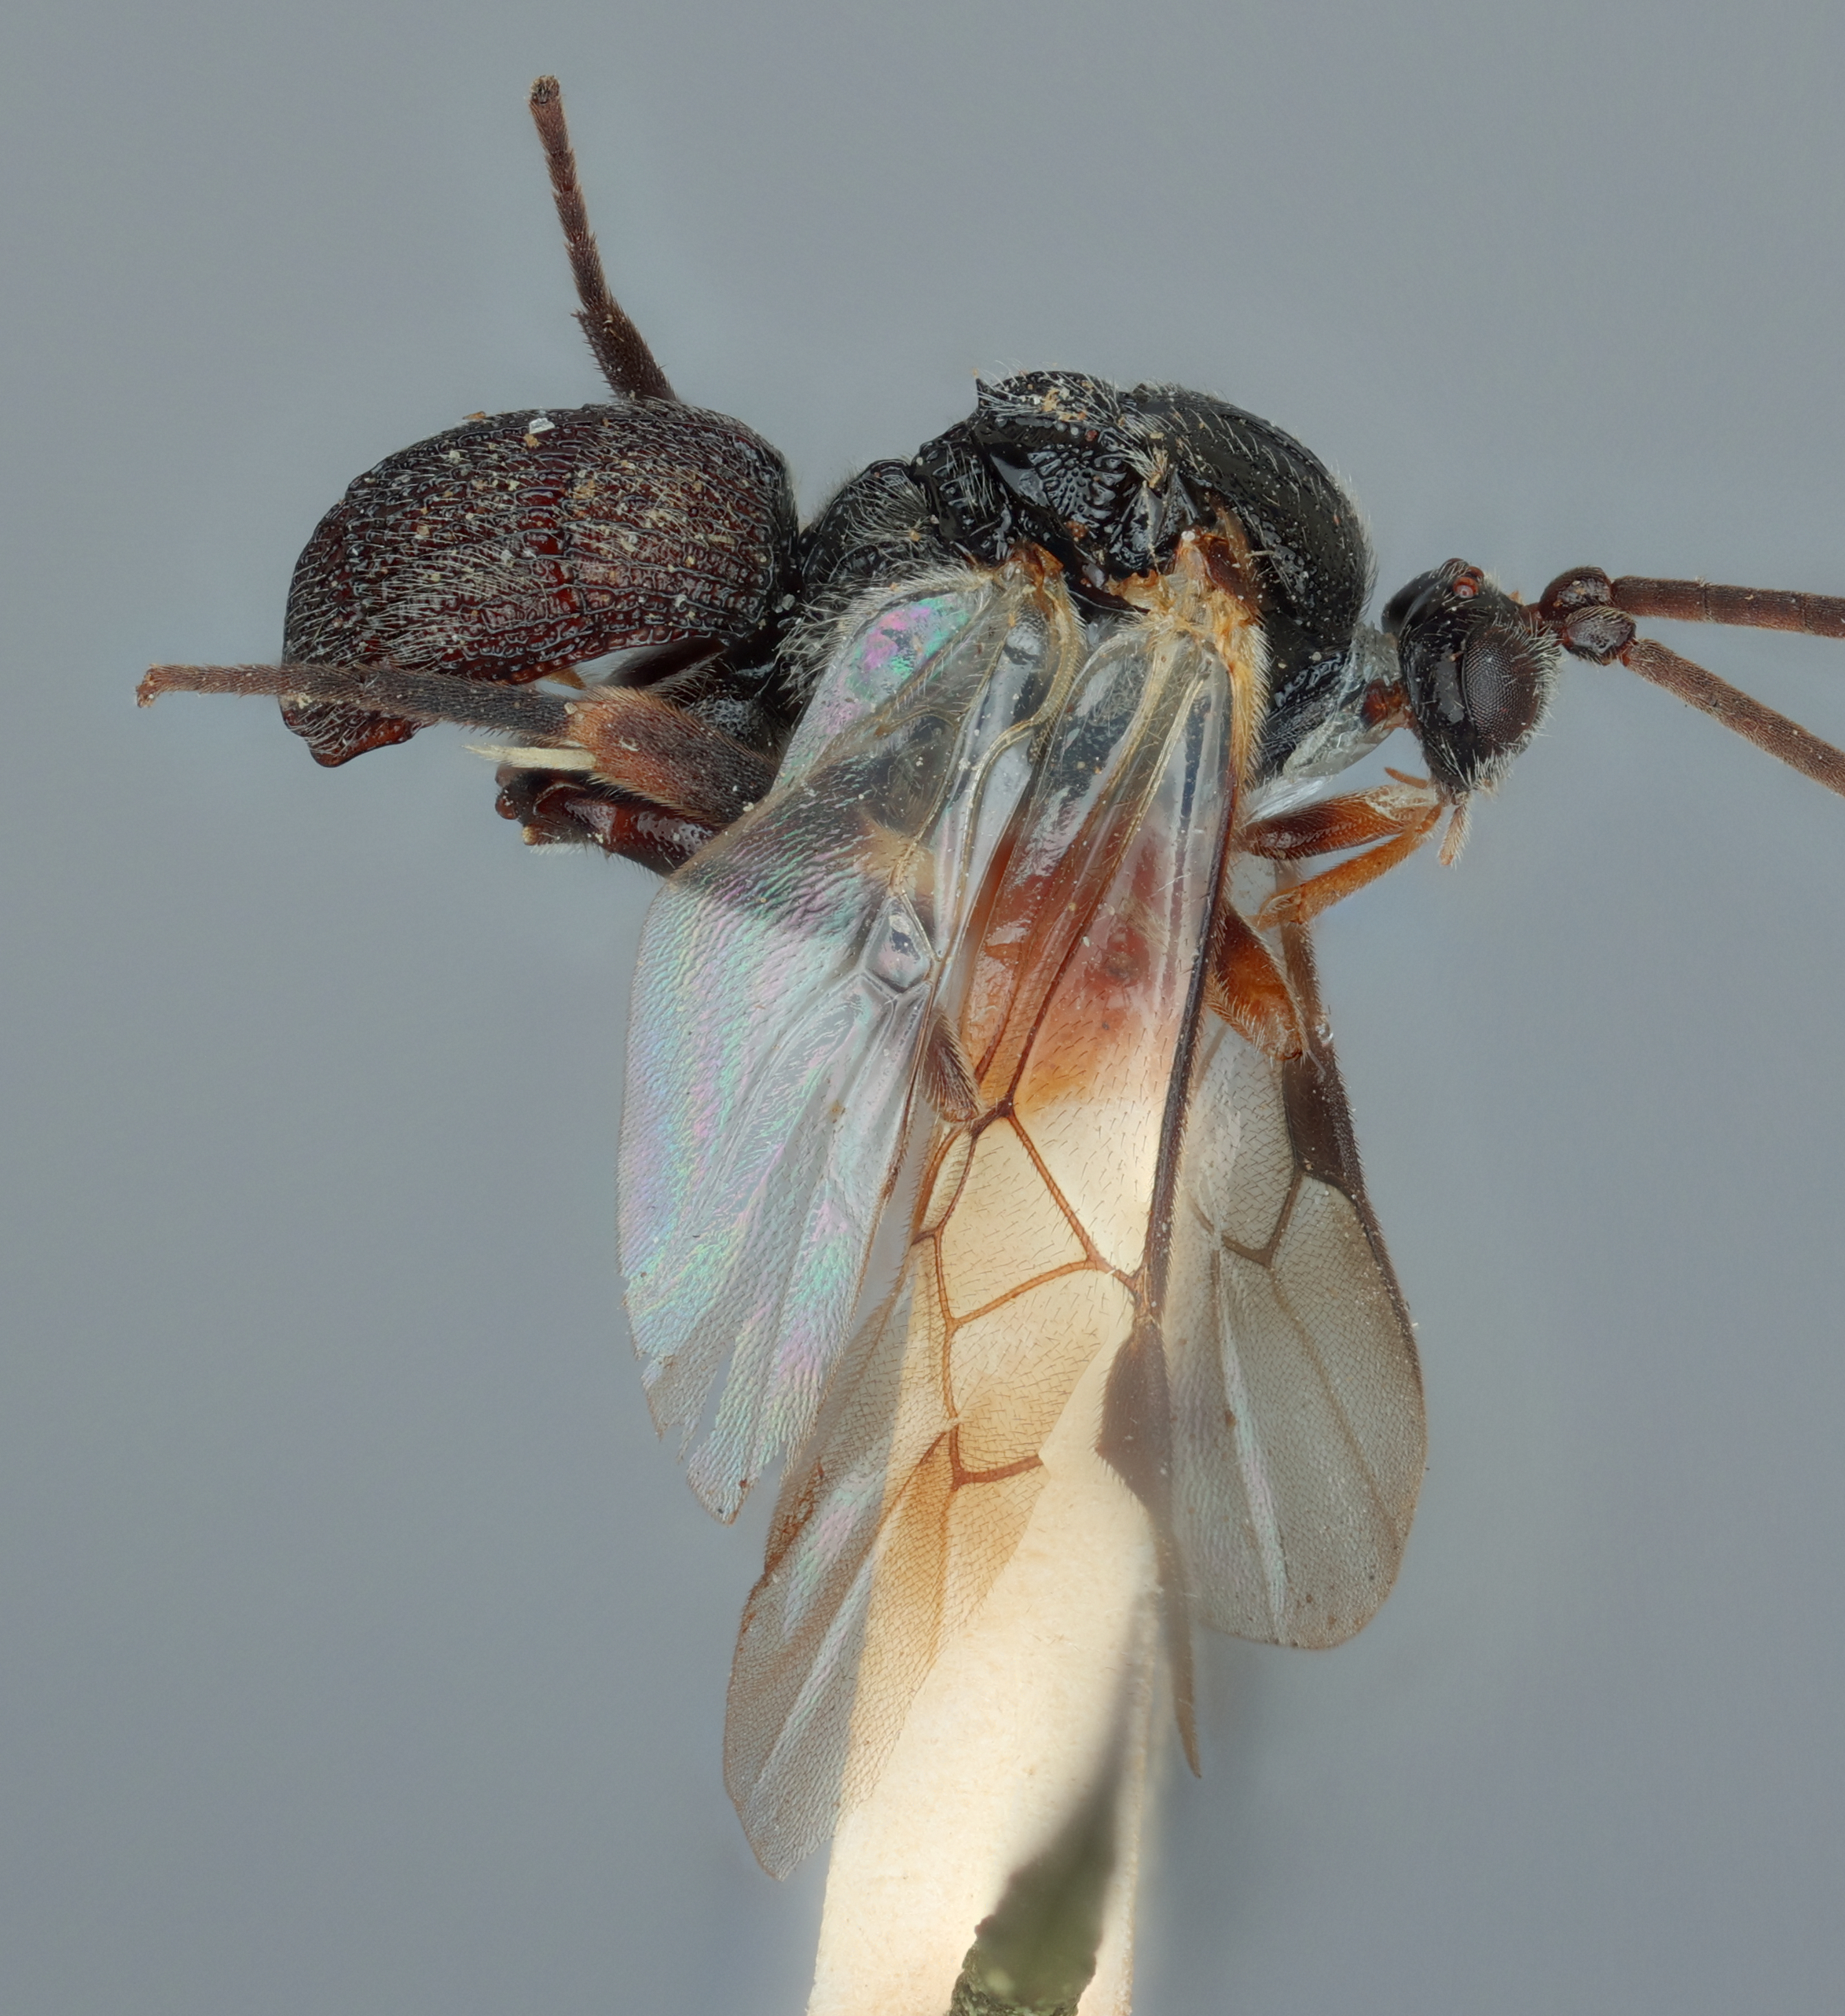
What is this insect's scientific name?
Odontofornici borneanus
